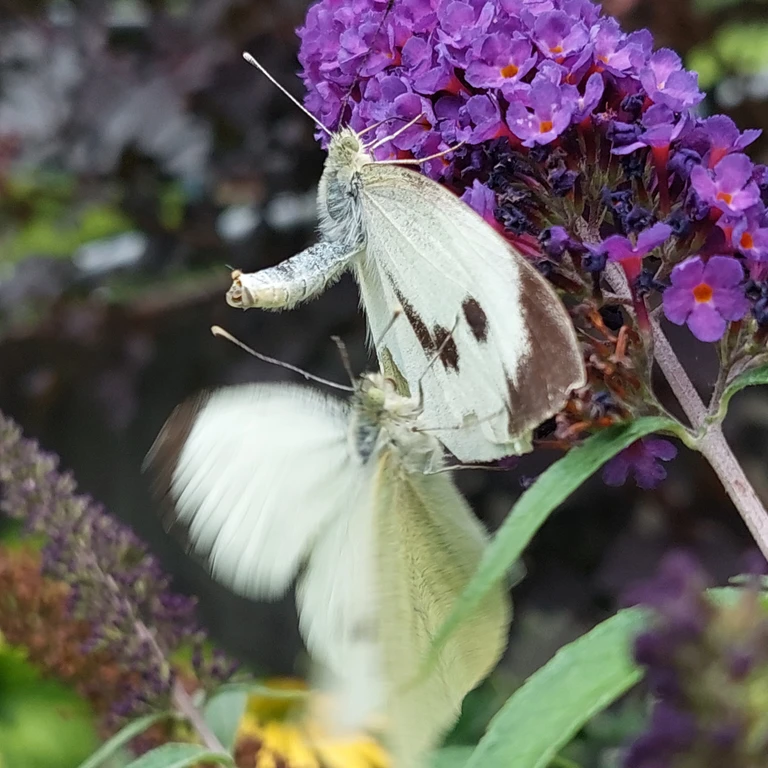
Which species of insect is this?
Pieris brassicae
